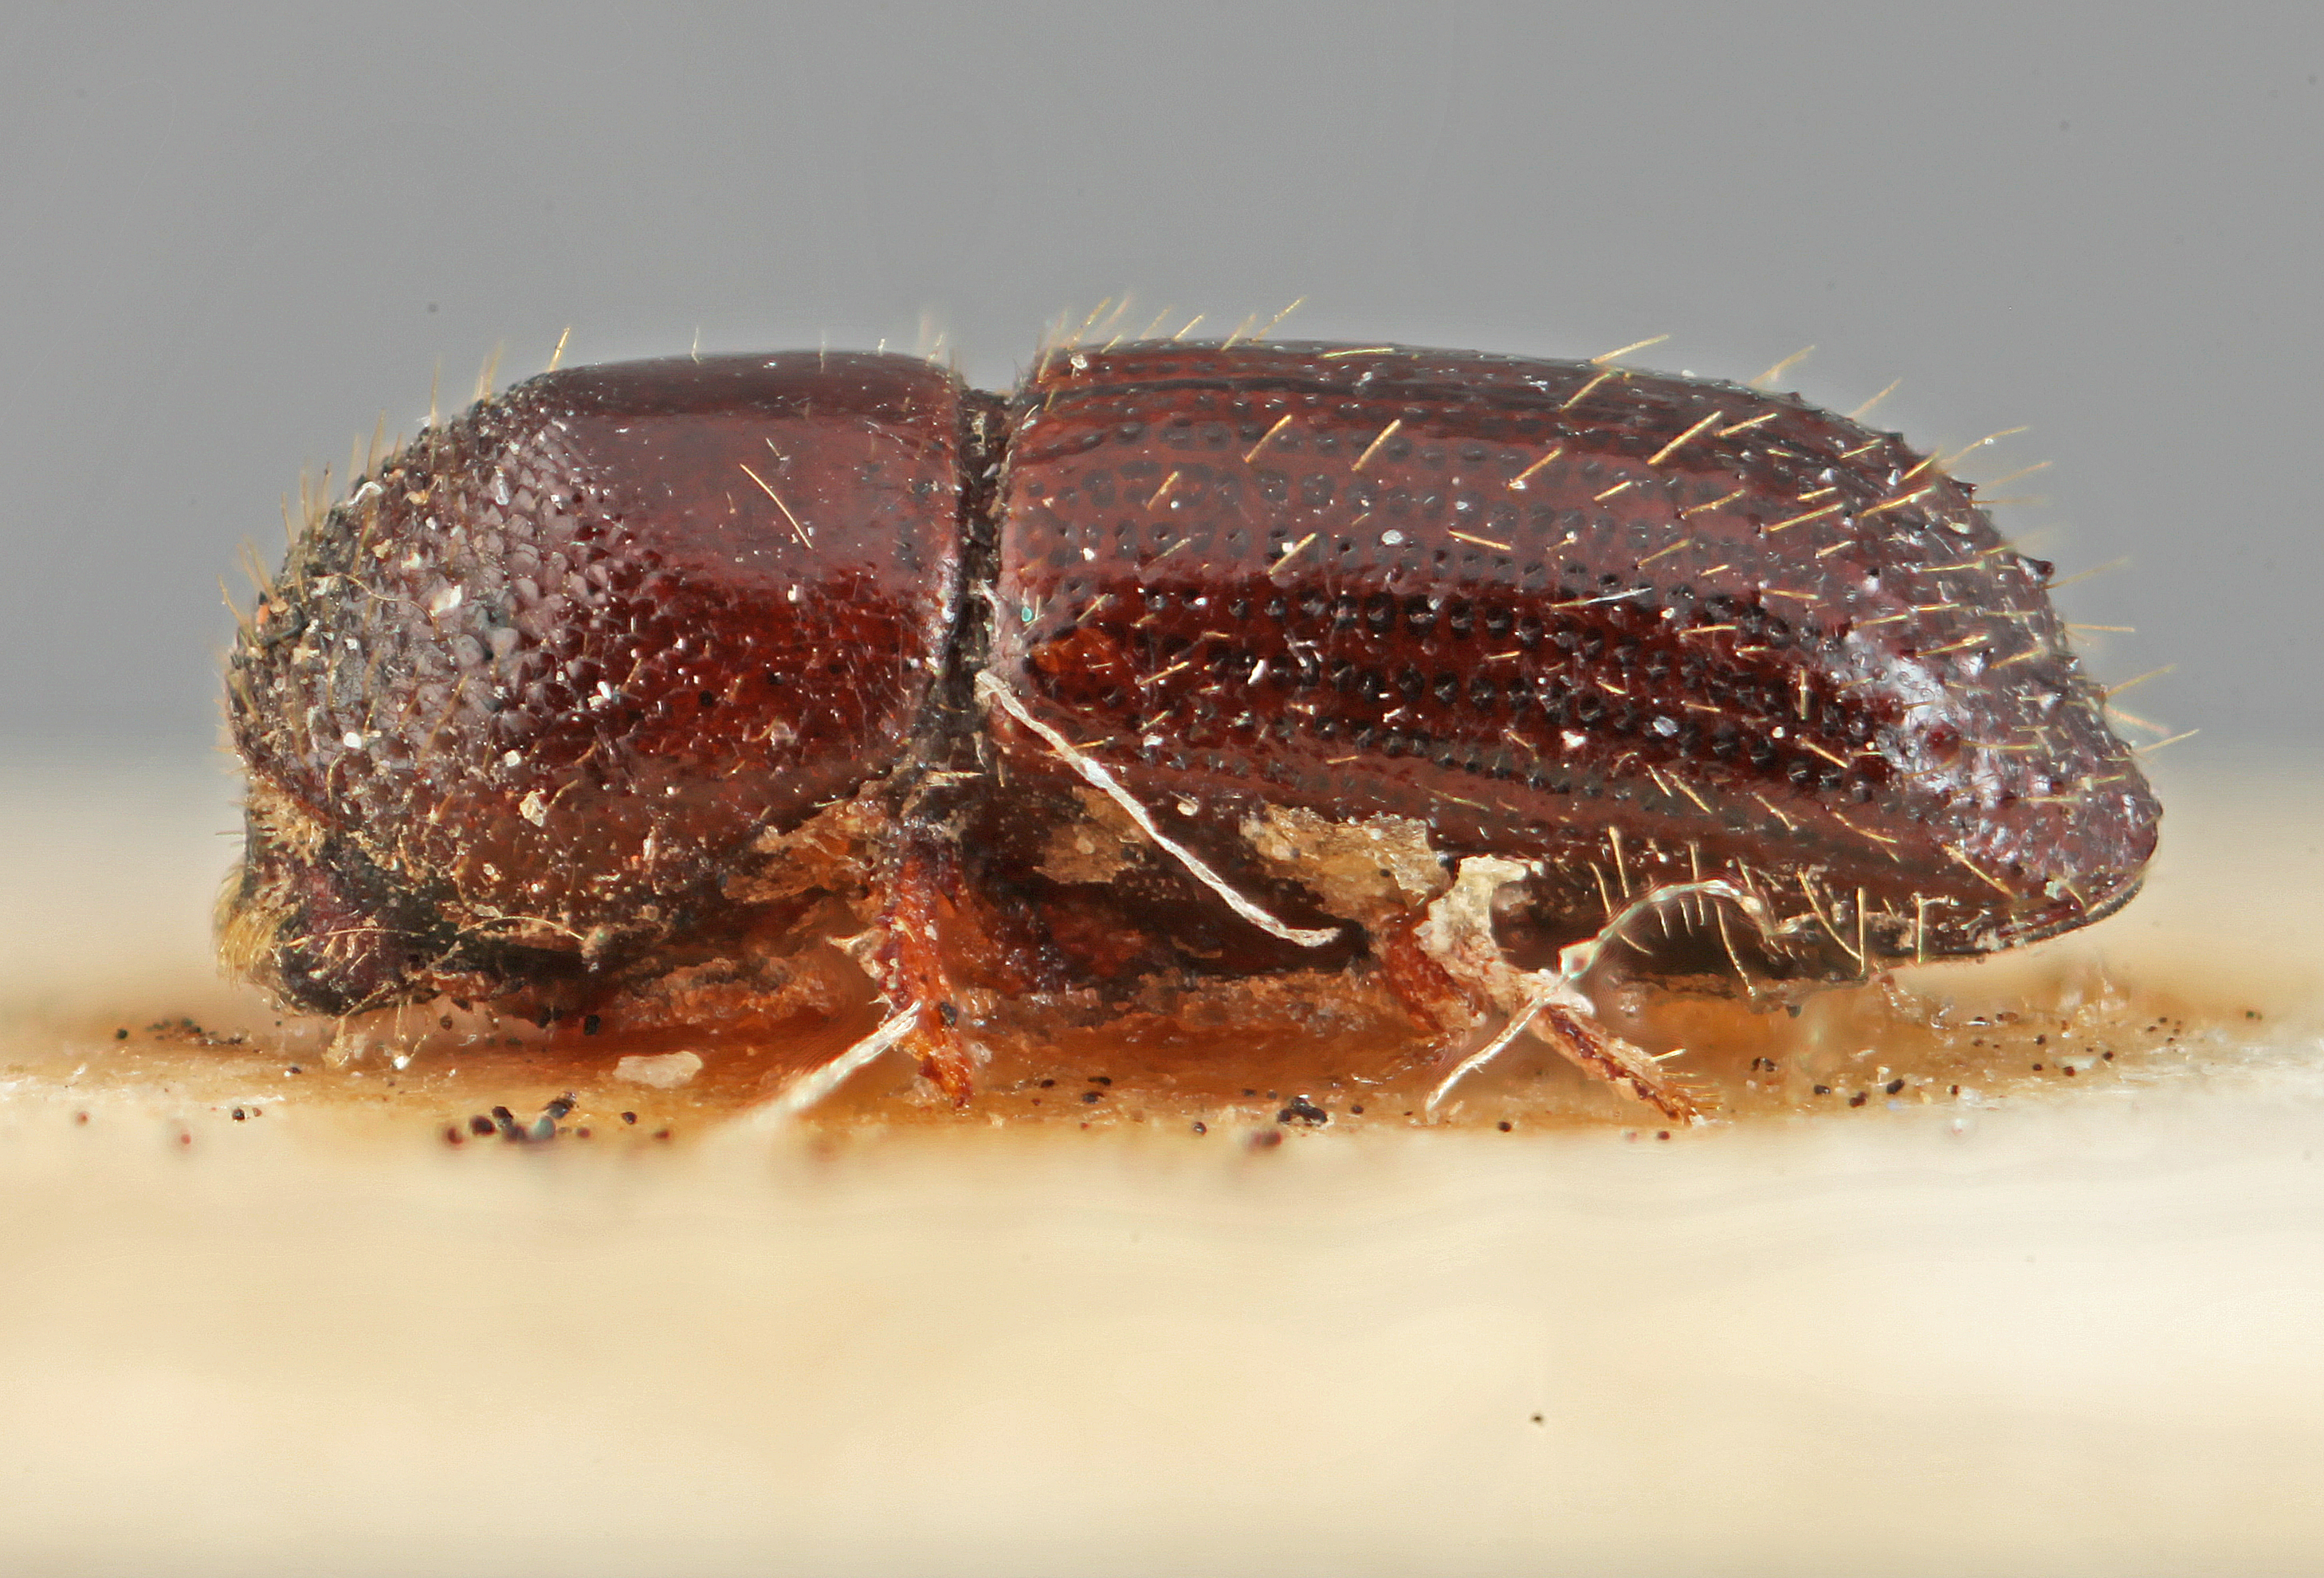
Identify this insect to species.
Xyleborus parvipunctatus
